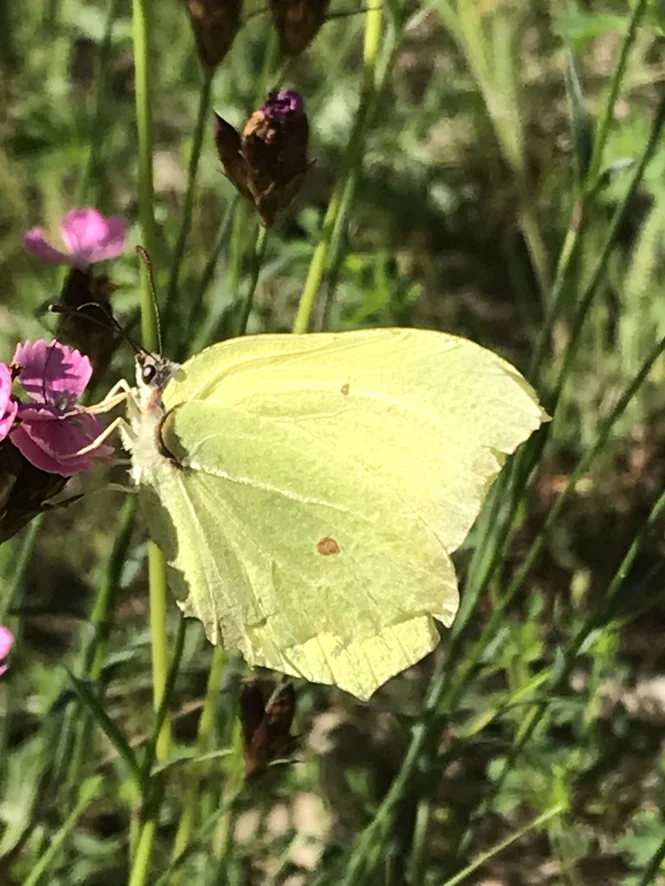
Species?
Gonepteryx rhamni
